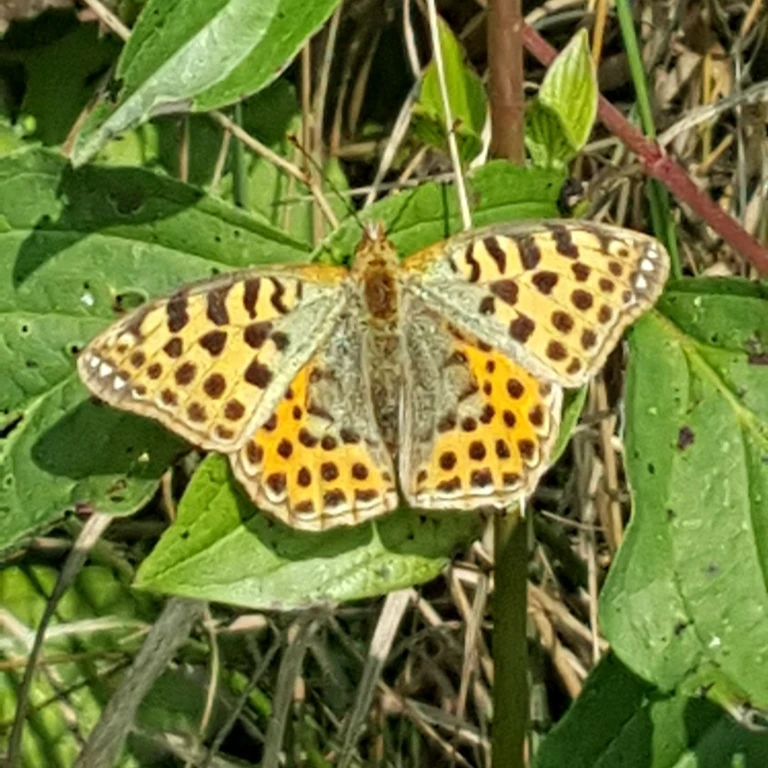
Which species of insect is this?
Issoria lathonia
